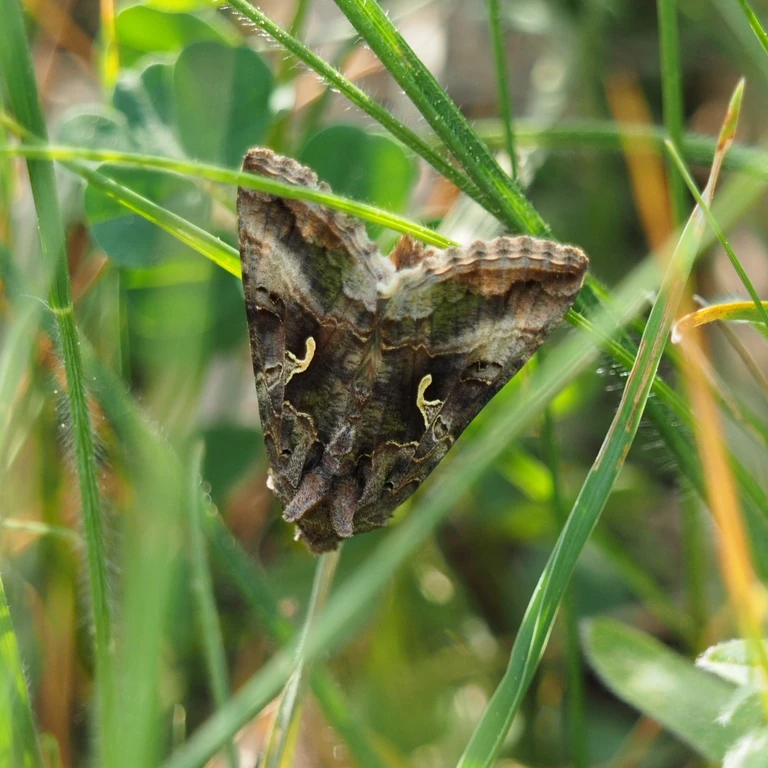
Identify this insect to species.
Autographa gamma
